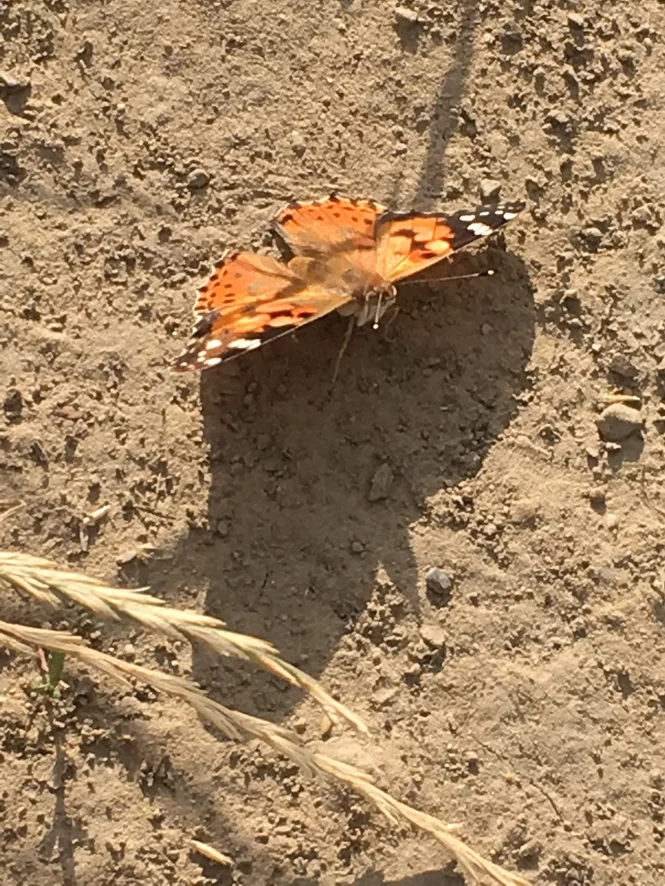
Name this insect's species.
Vanessa cardui
